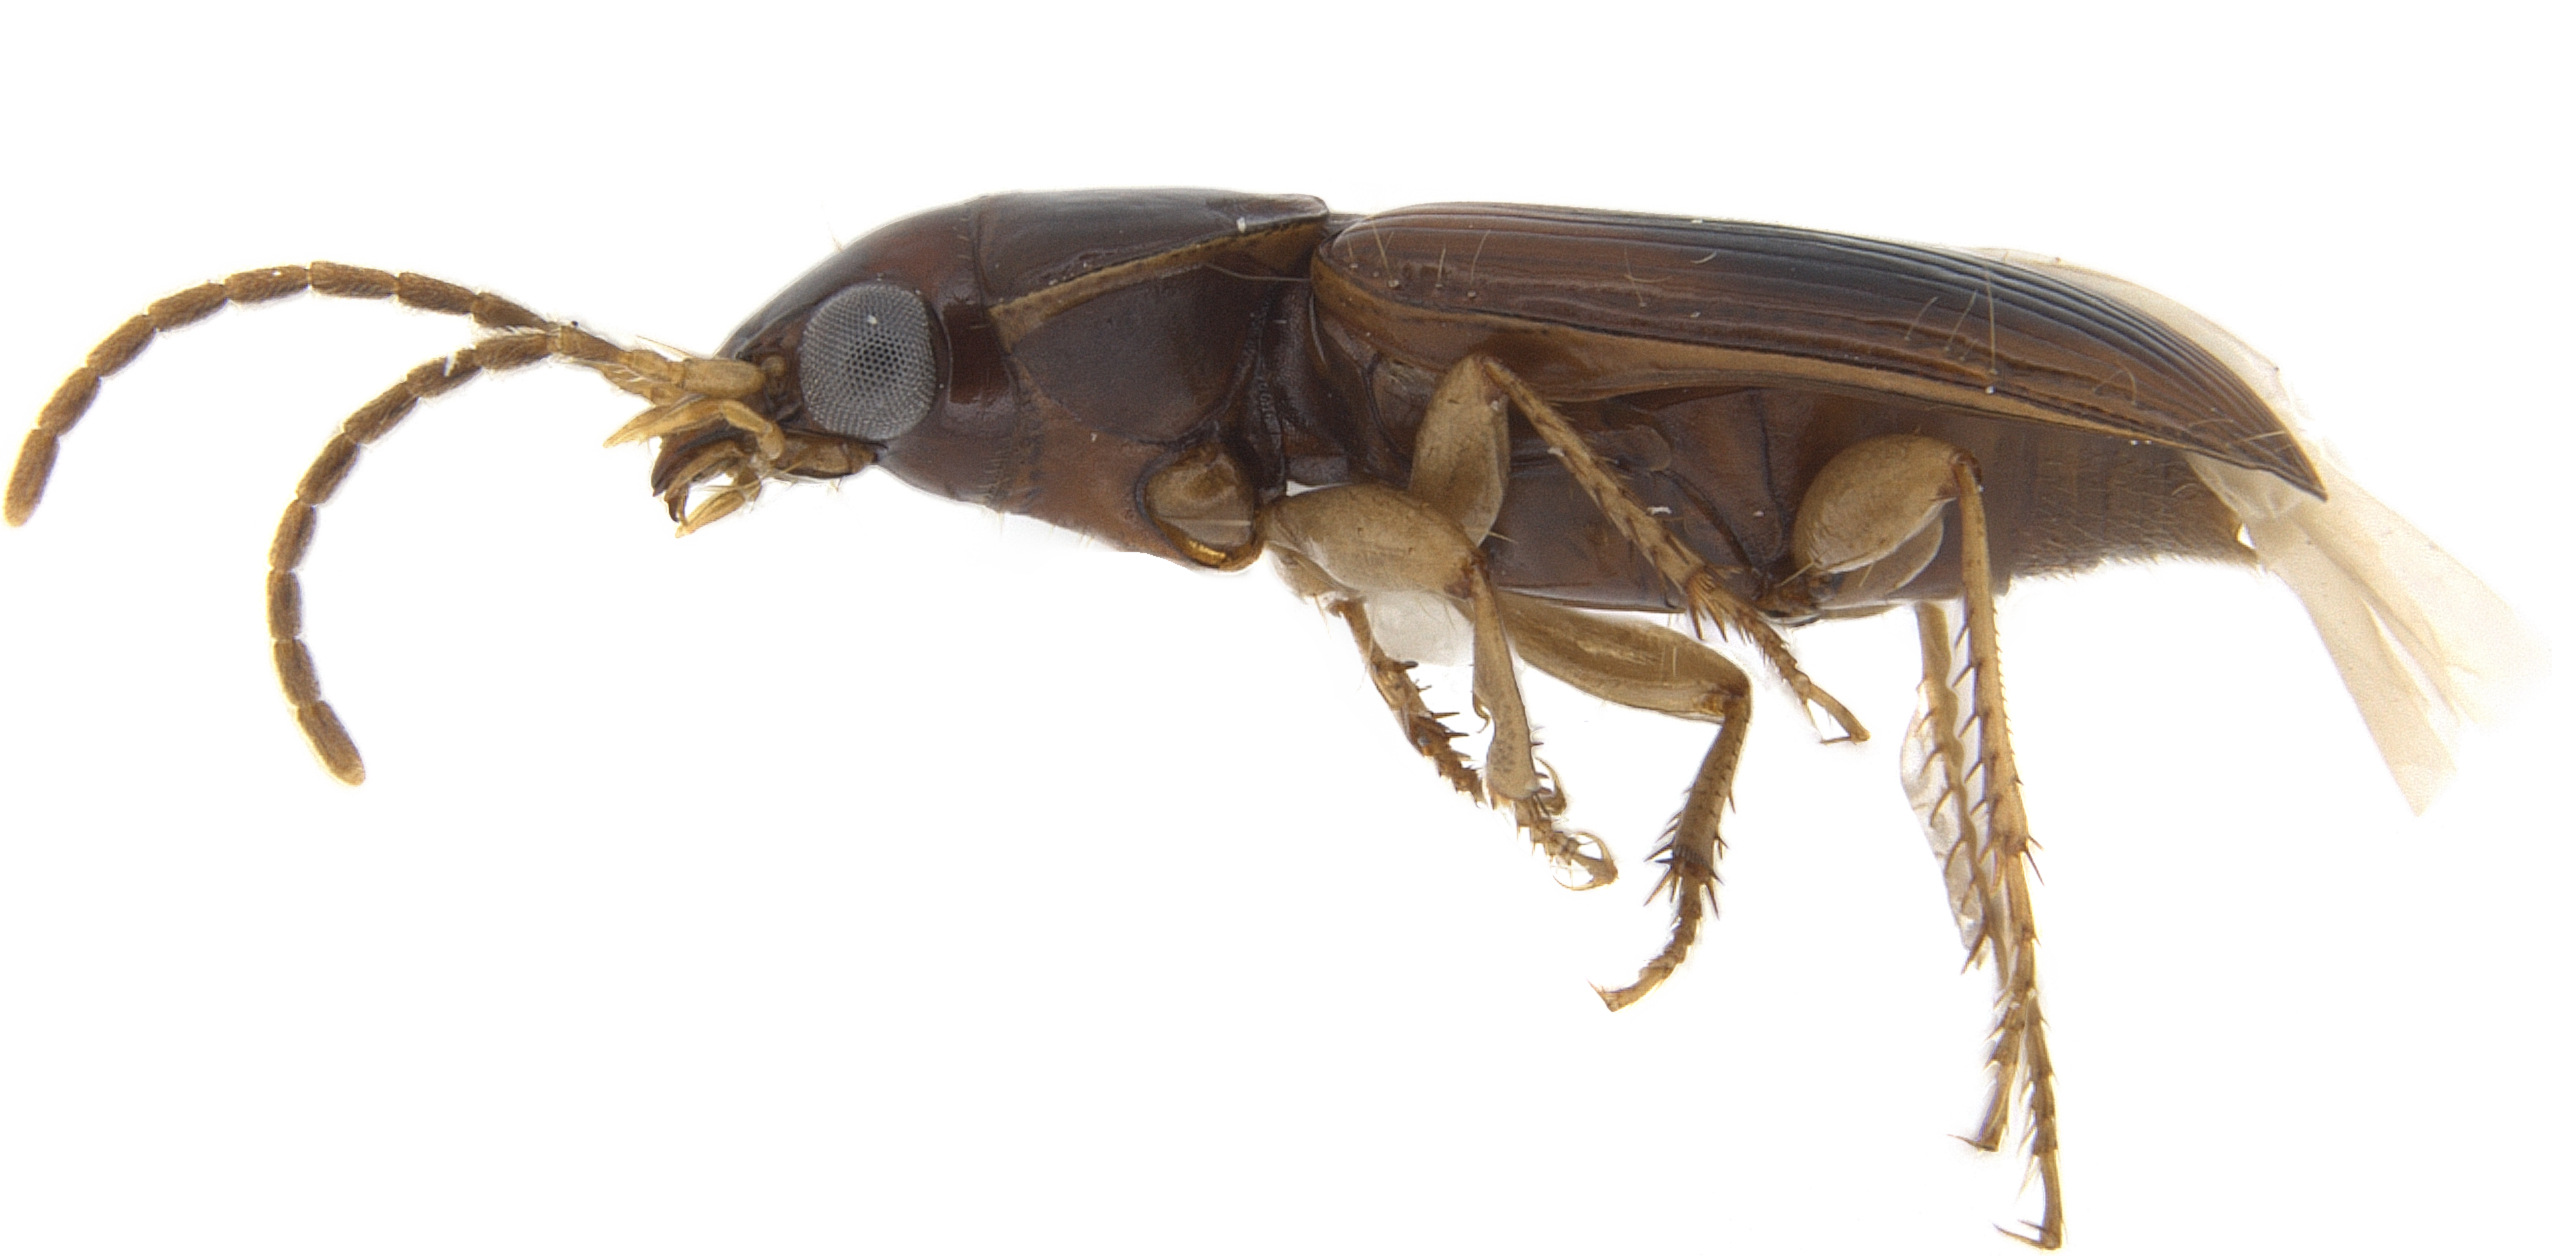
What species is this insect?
Anthracus annamensis (also Ocupalus annamensis)
